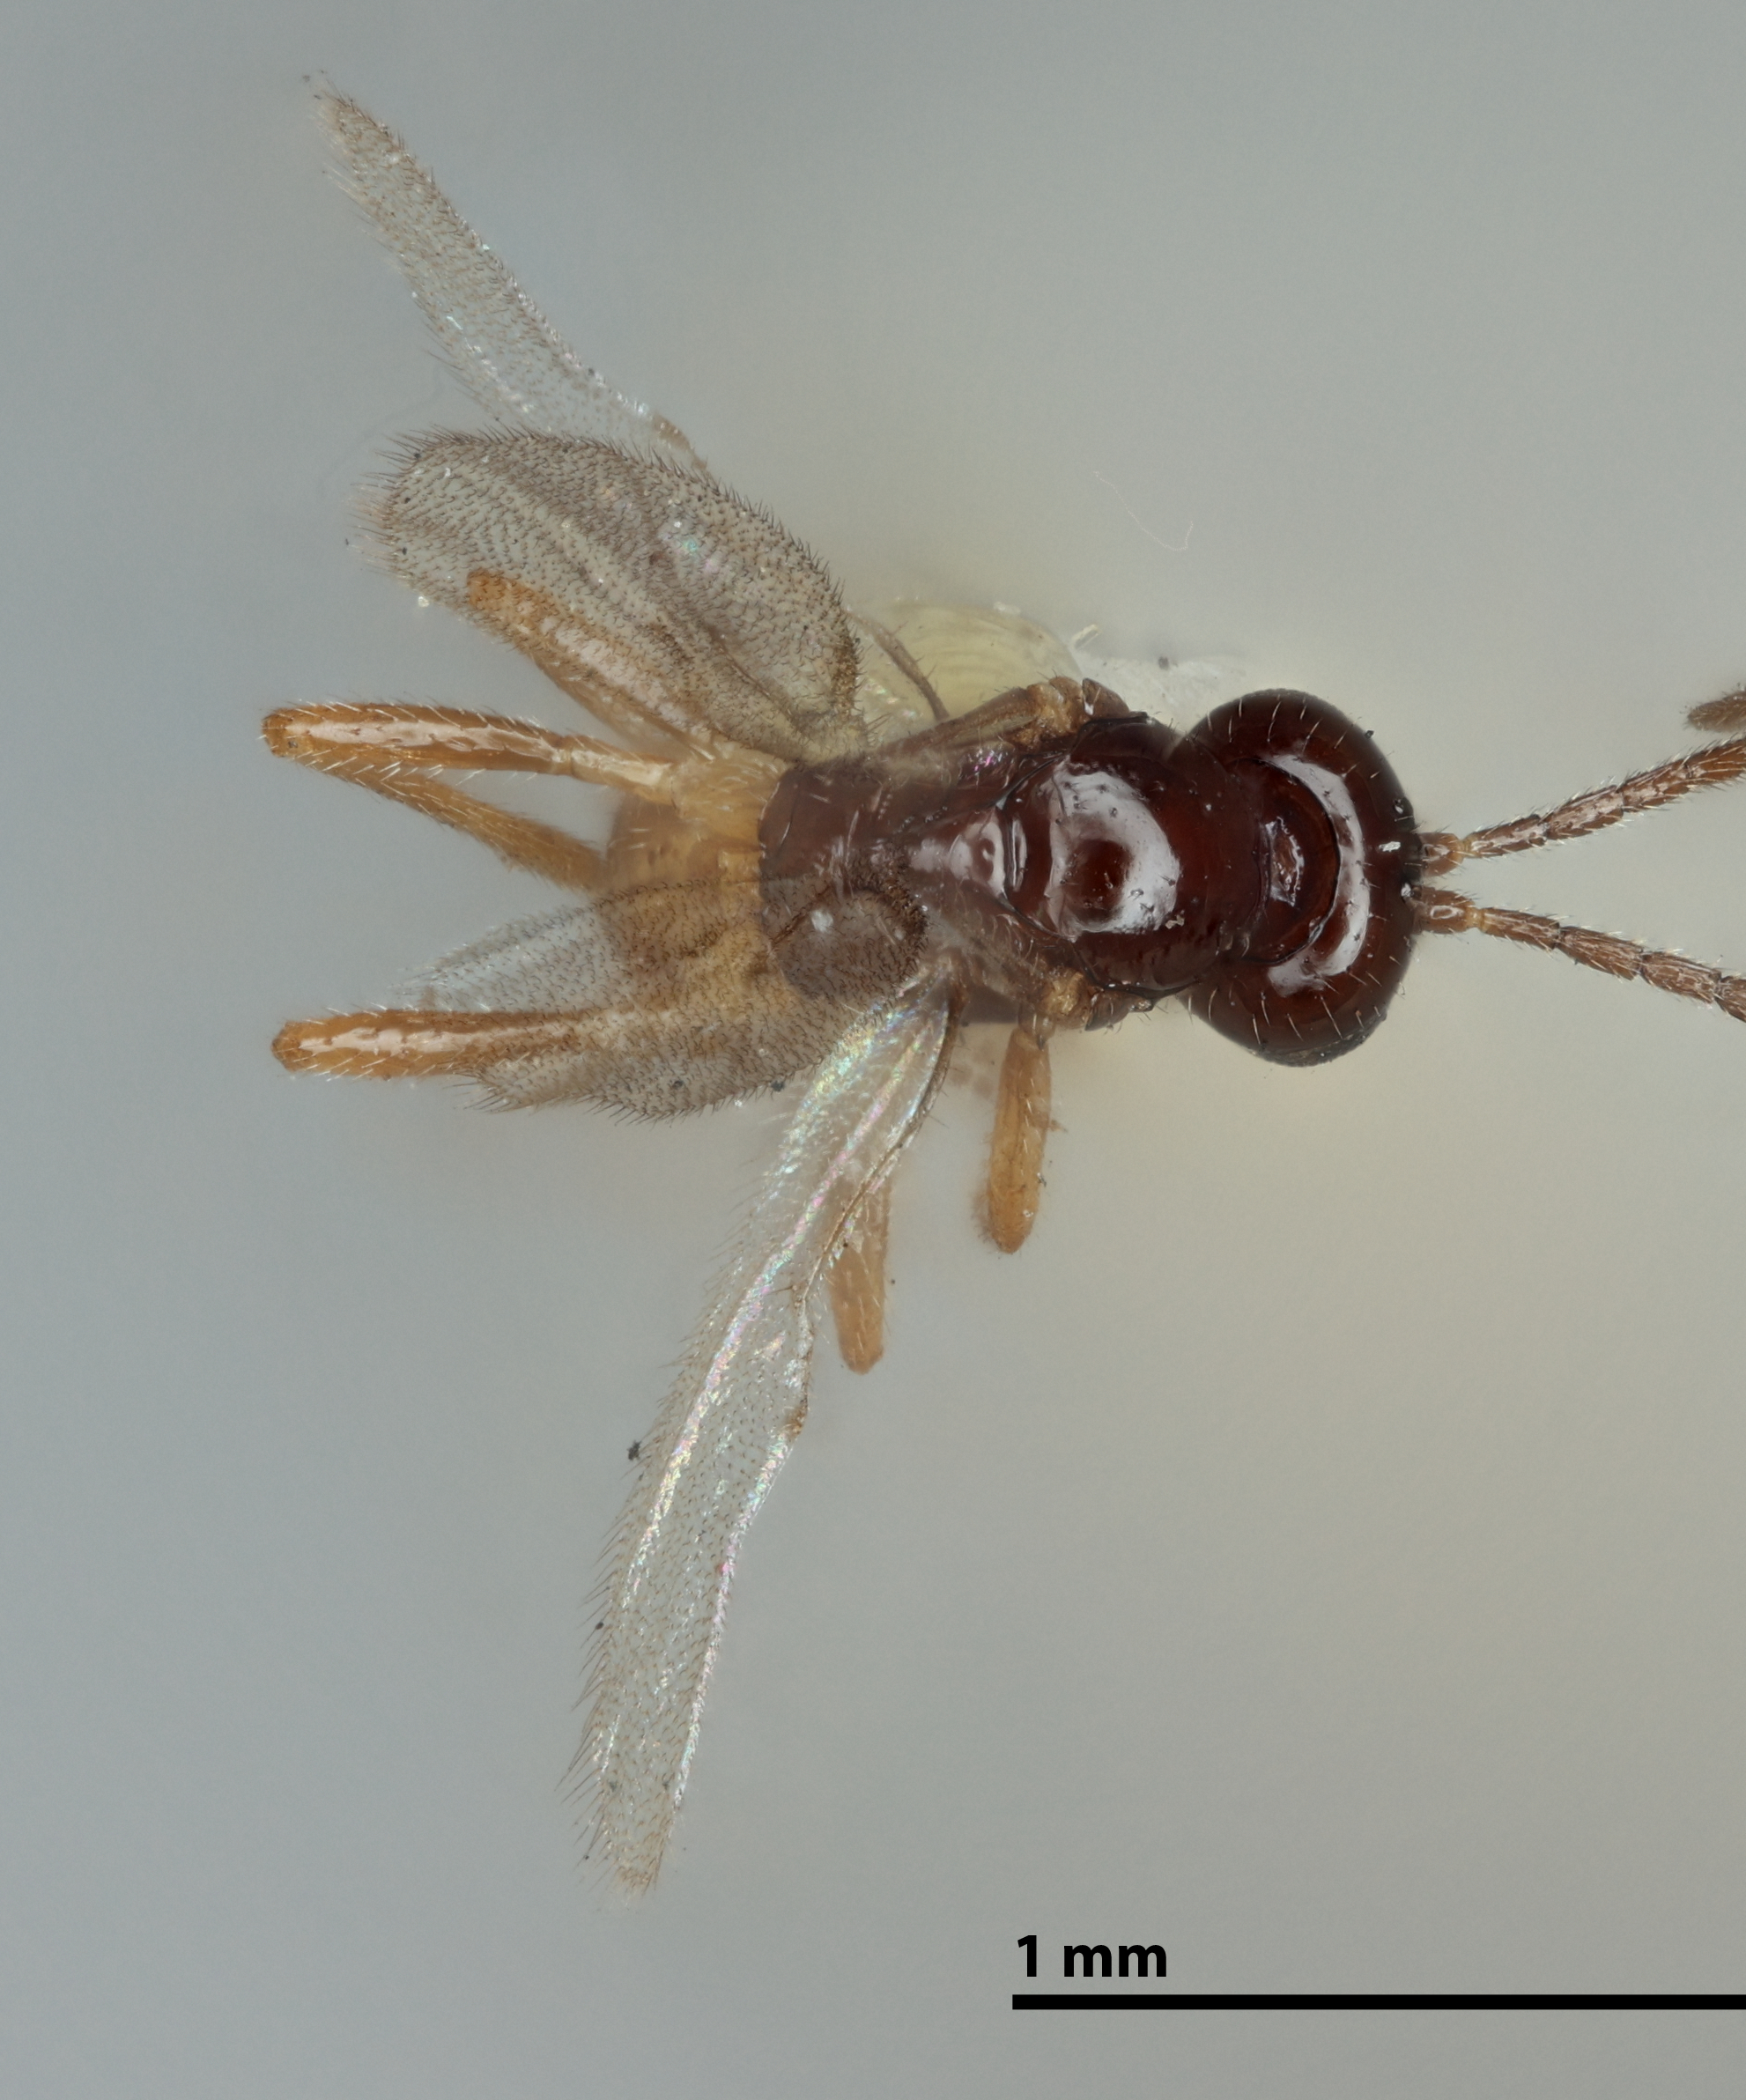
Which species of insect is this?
Aphidius rosaphidis
